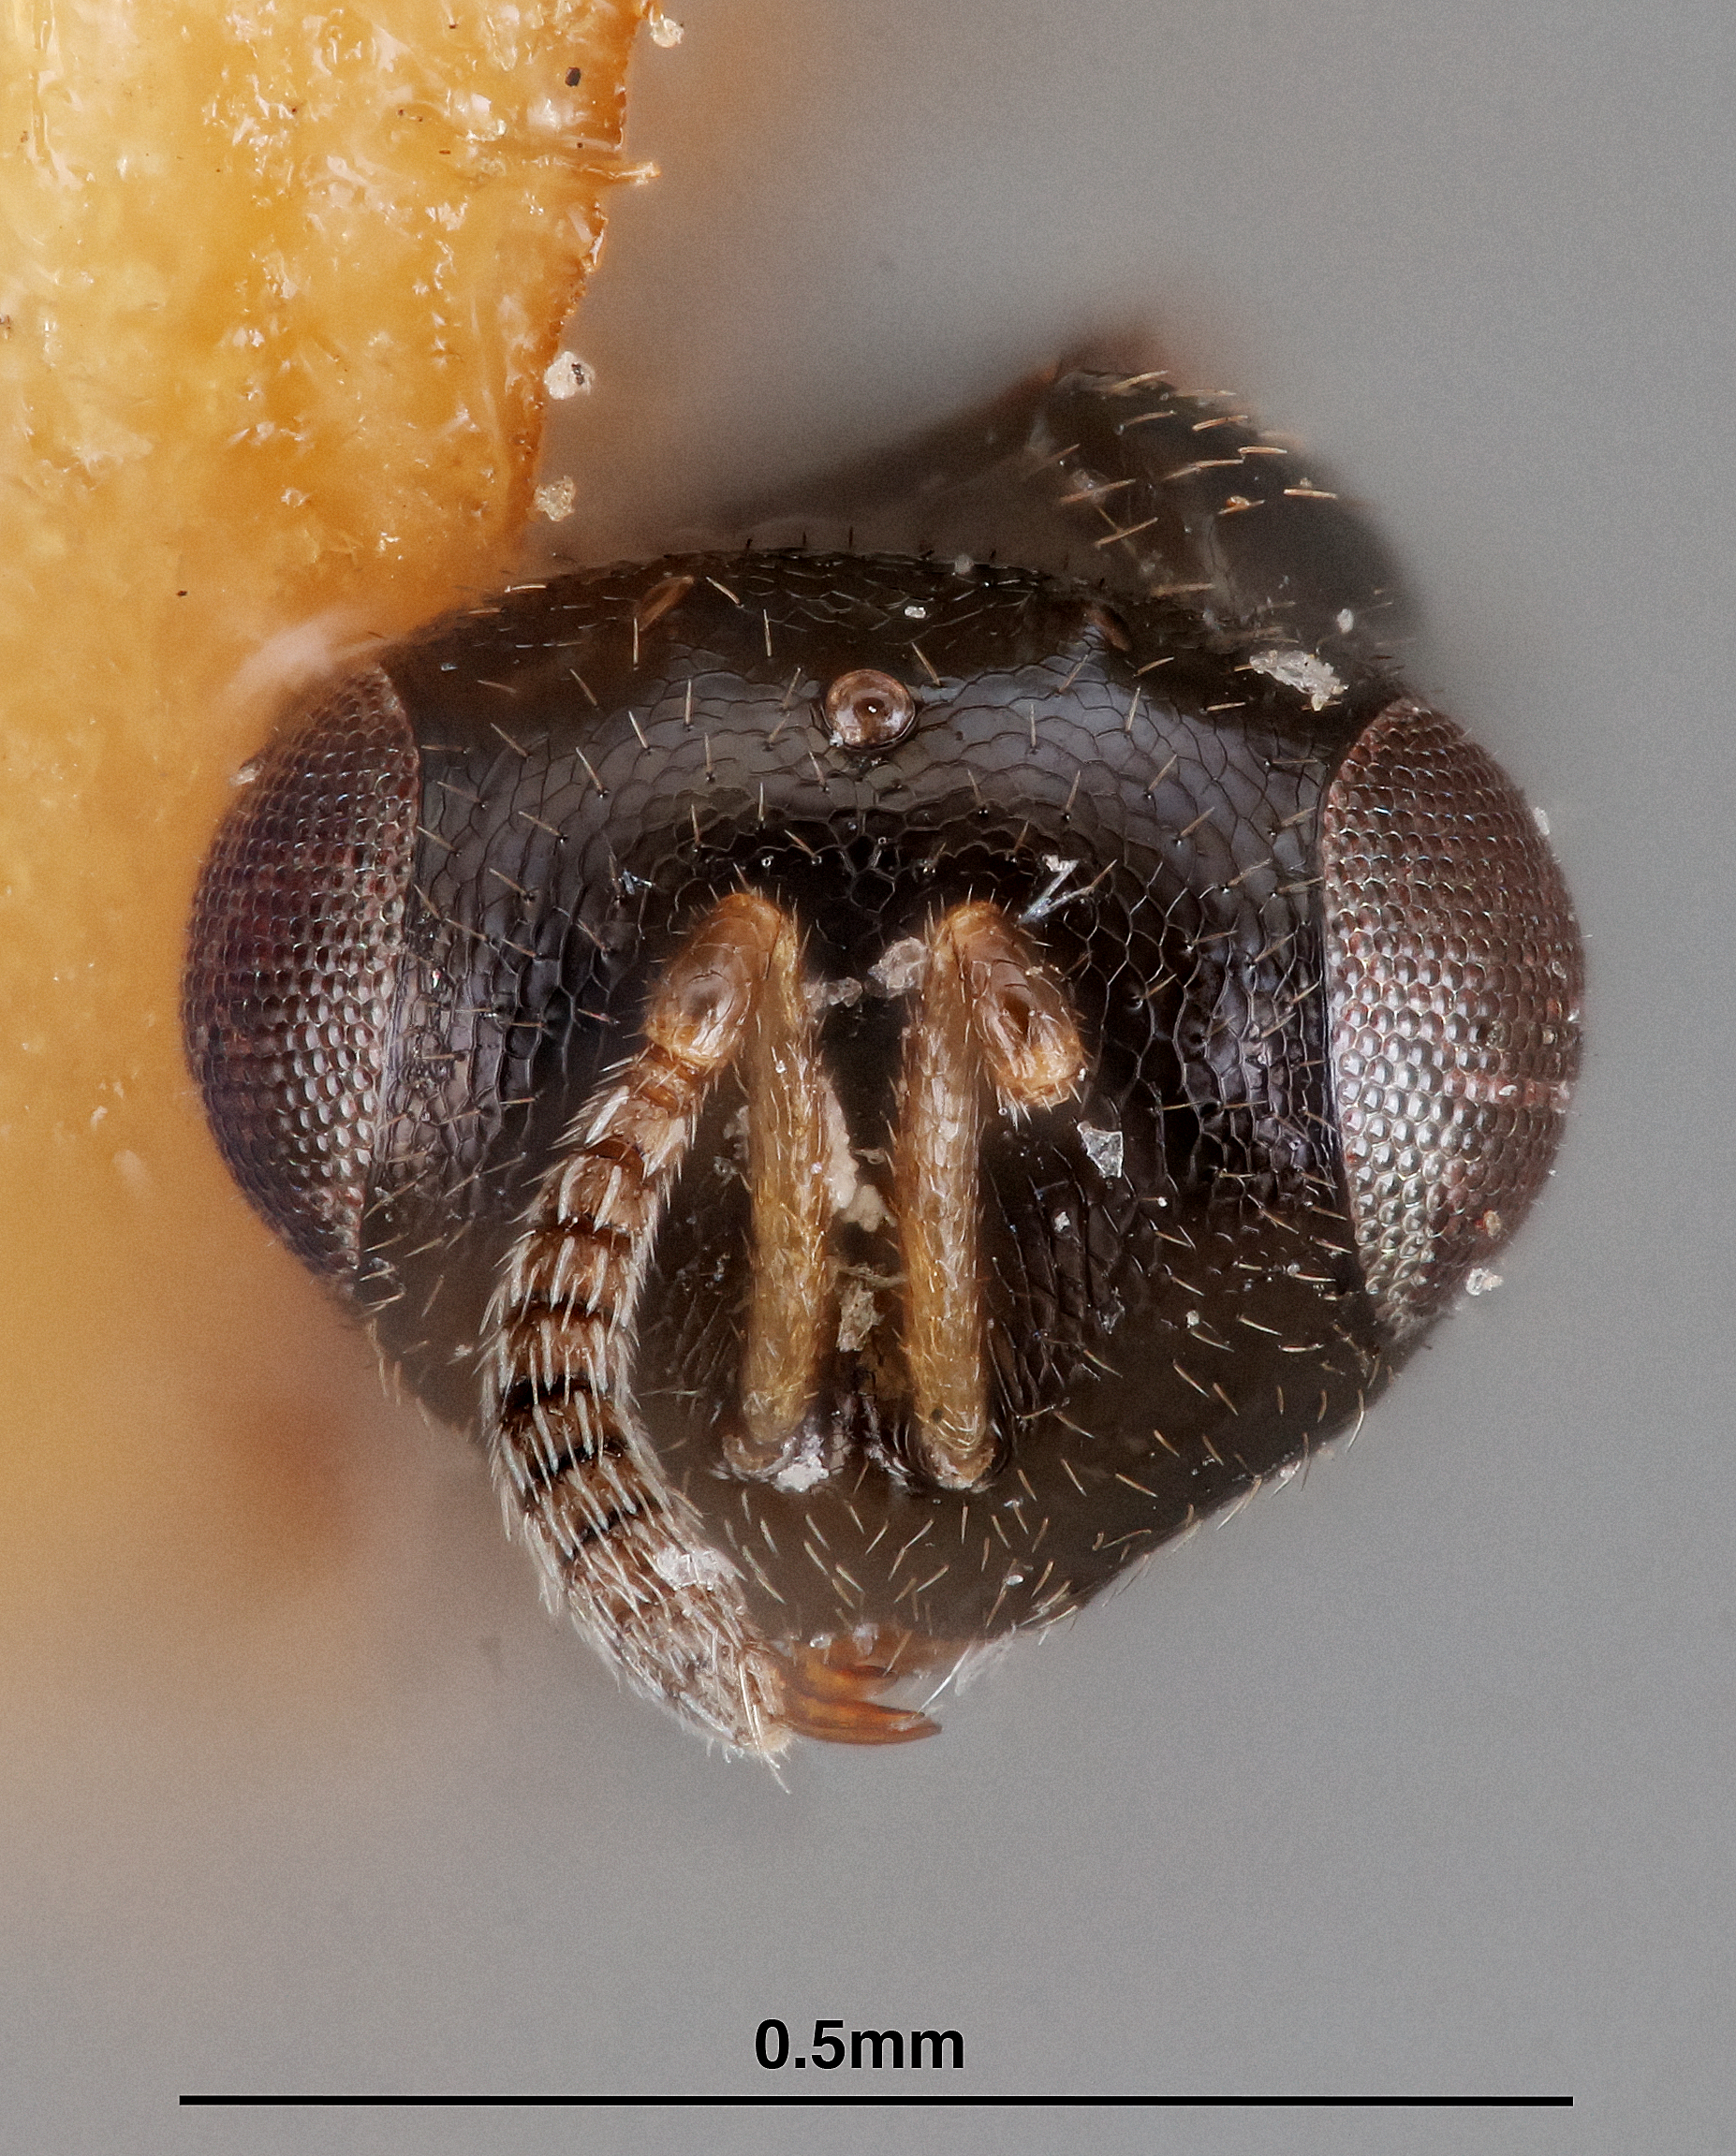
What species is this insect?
Dibrachys daphne
